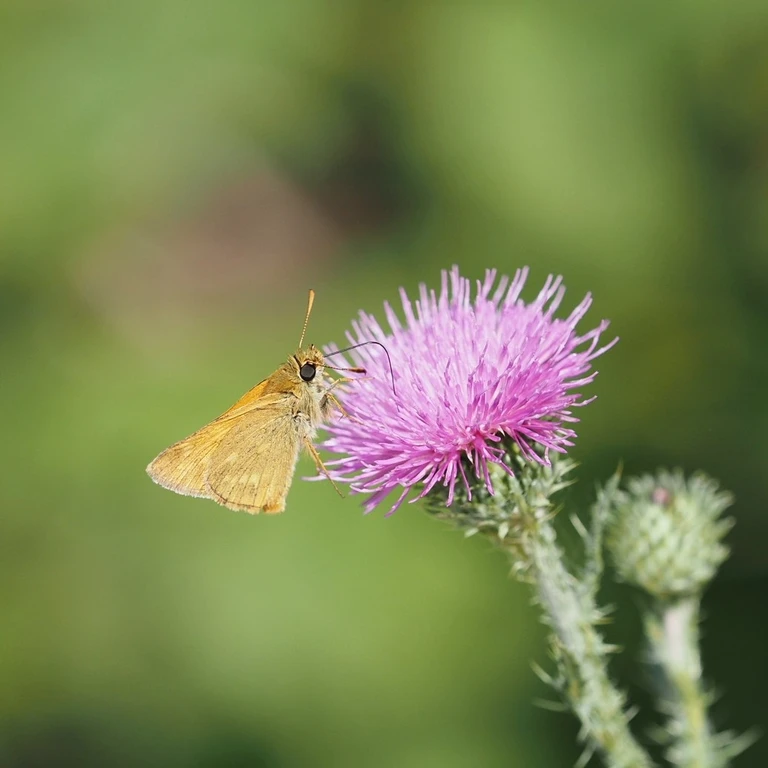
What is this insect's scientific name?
Ochlodes sylvanus (also Ochlodes venata)
